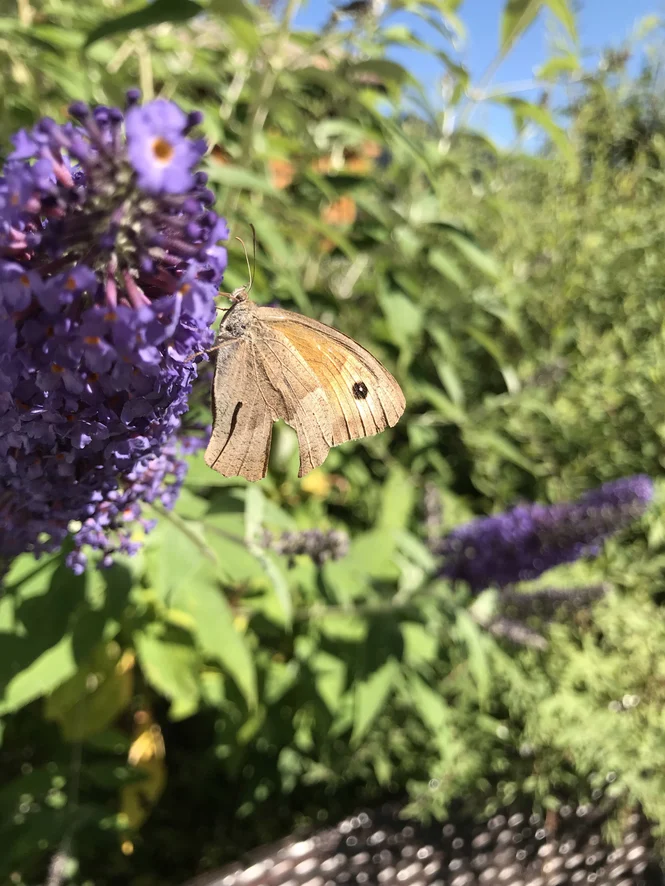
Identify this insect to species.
Maniola jurtina
